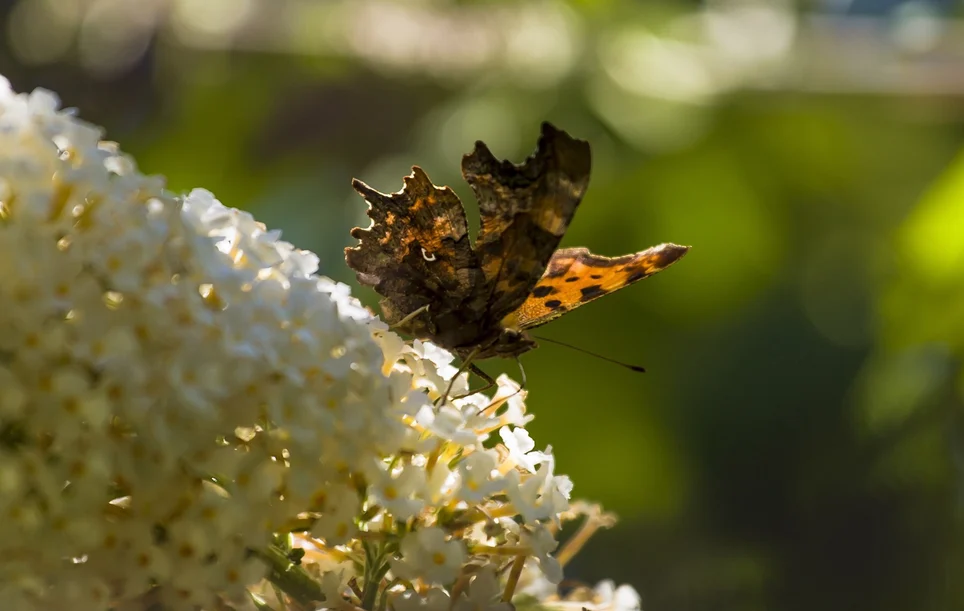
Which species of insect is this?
Polygonia c-album
